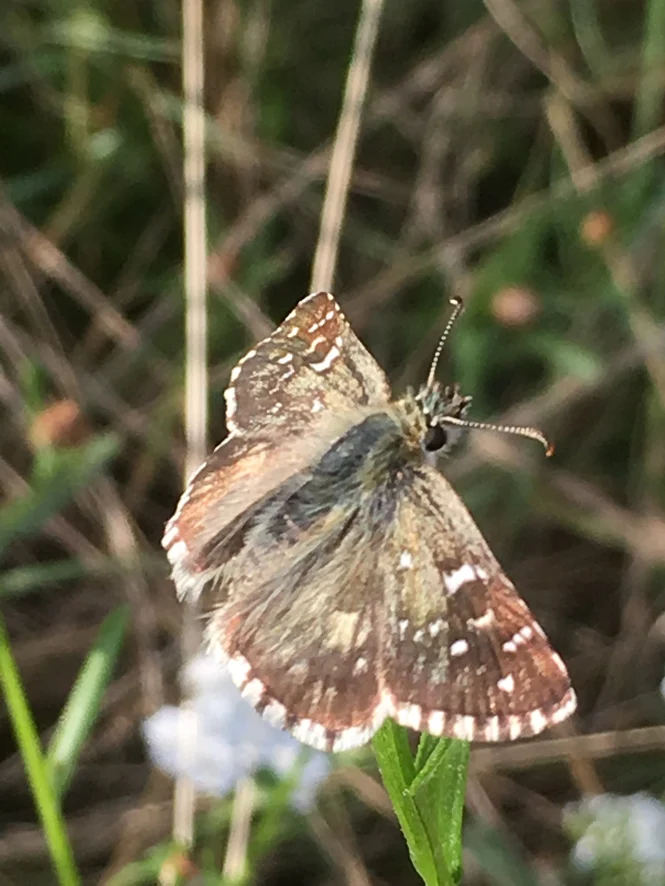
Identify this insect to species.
Pyrgus armoricanus
